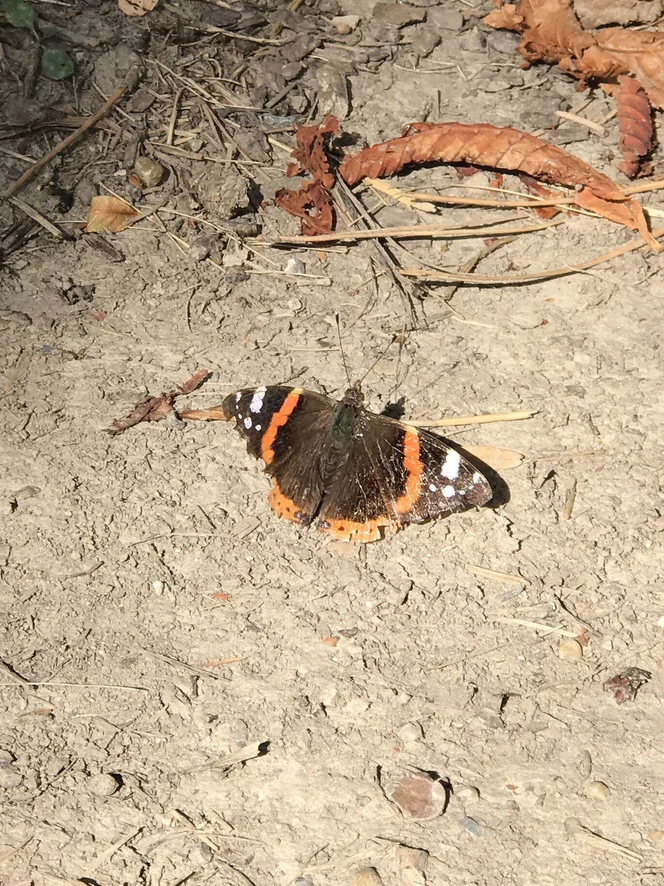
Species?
Vanessa atalanta
